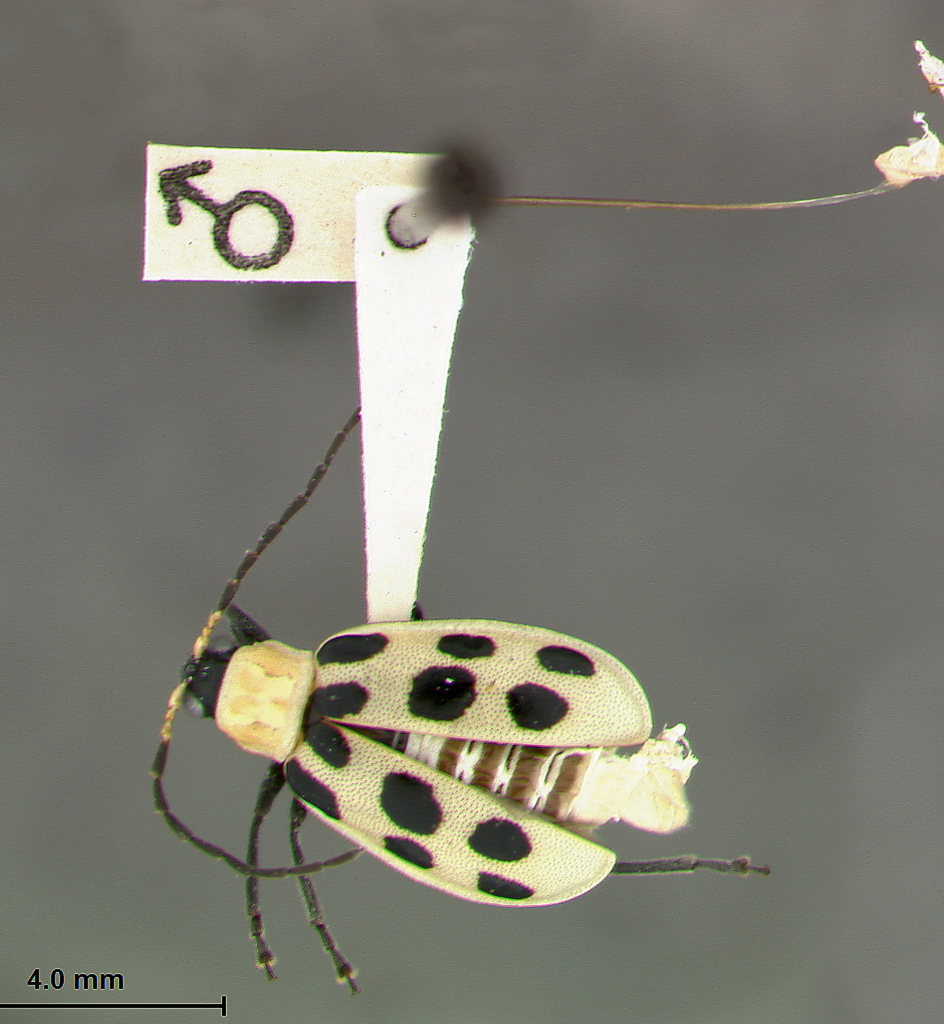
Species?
Diabrotica undecimpunctata
